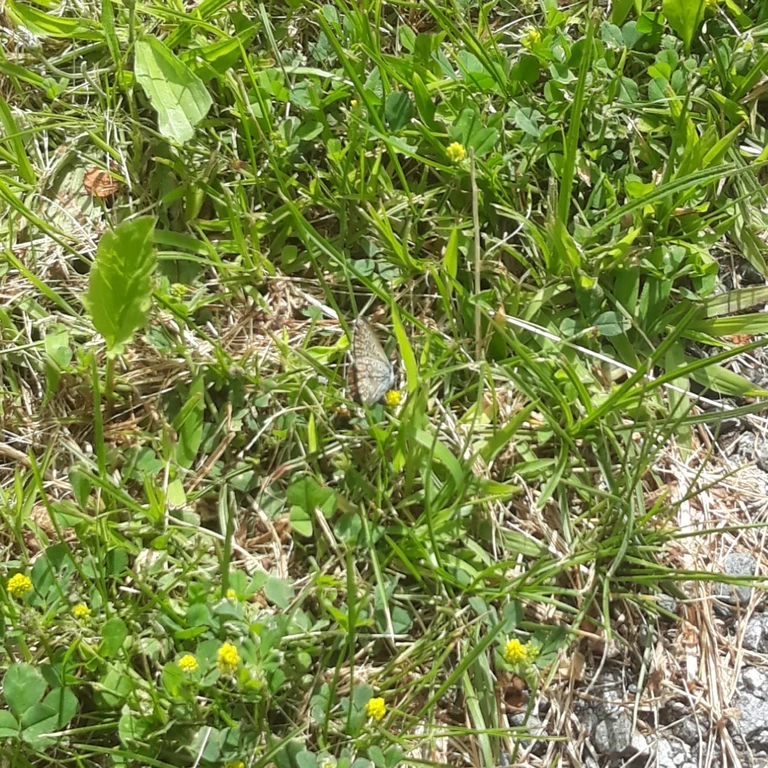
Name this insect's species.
Polyommatus icarus
